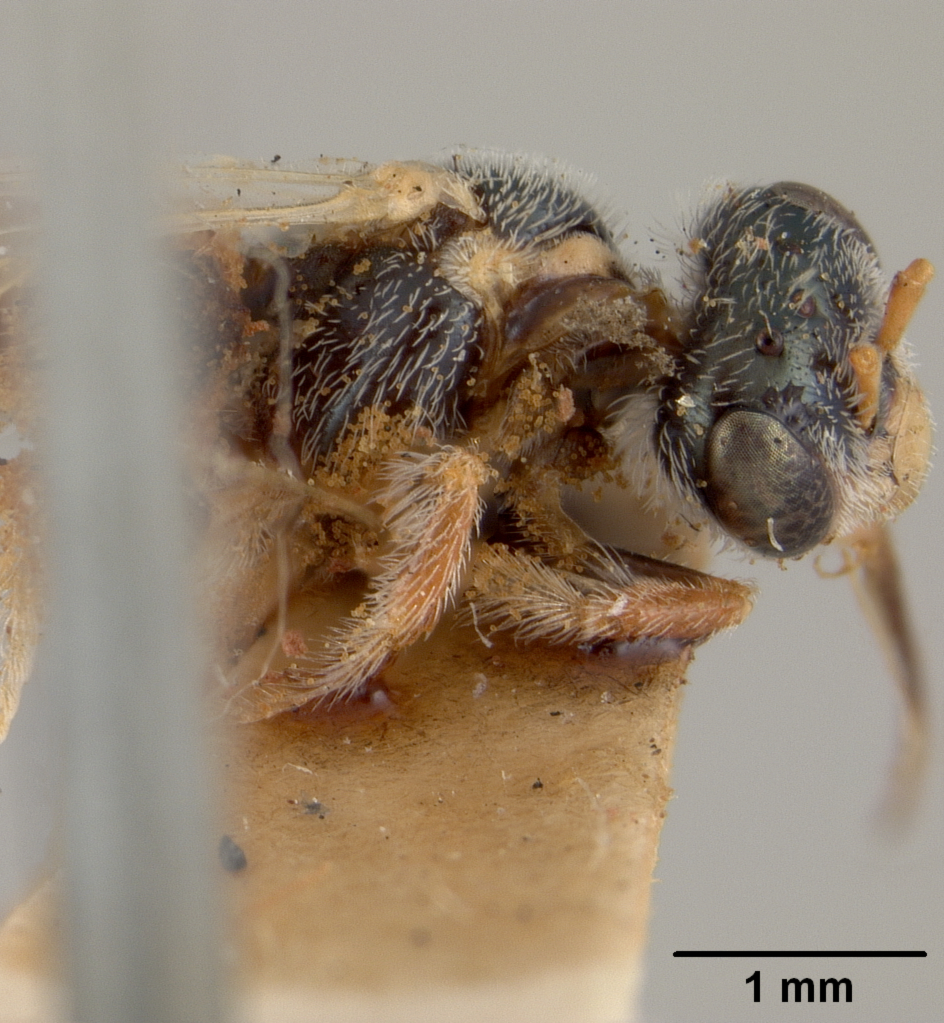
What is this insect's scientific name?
Perdita xanthismae
